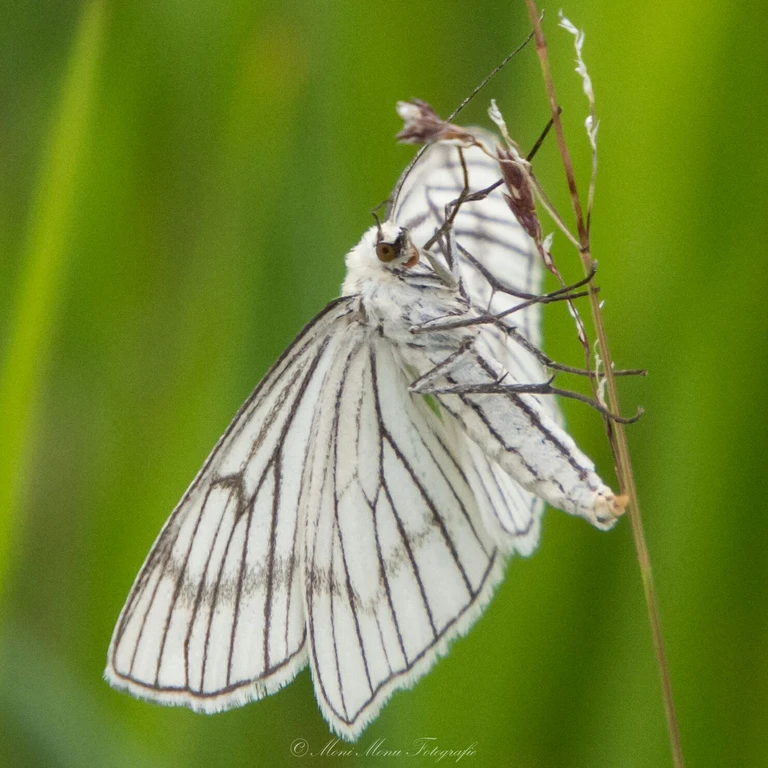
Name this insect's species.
Siona lineata
